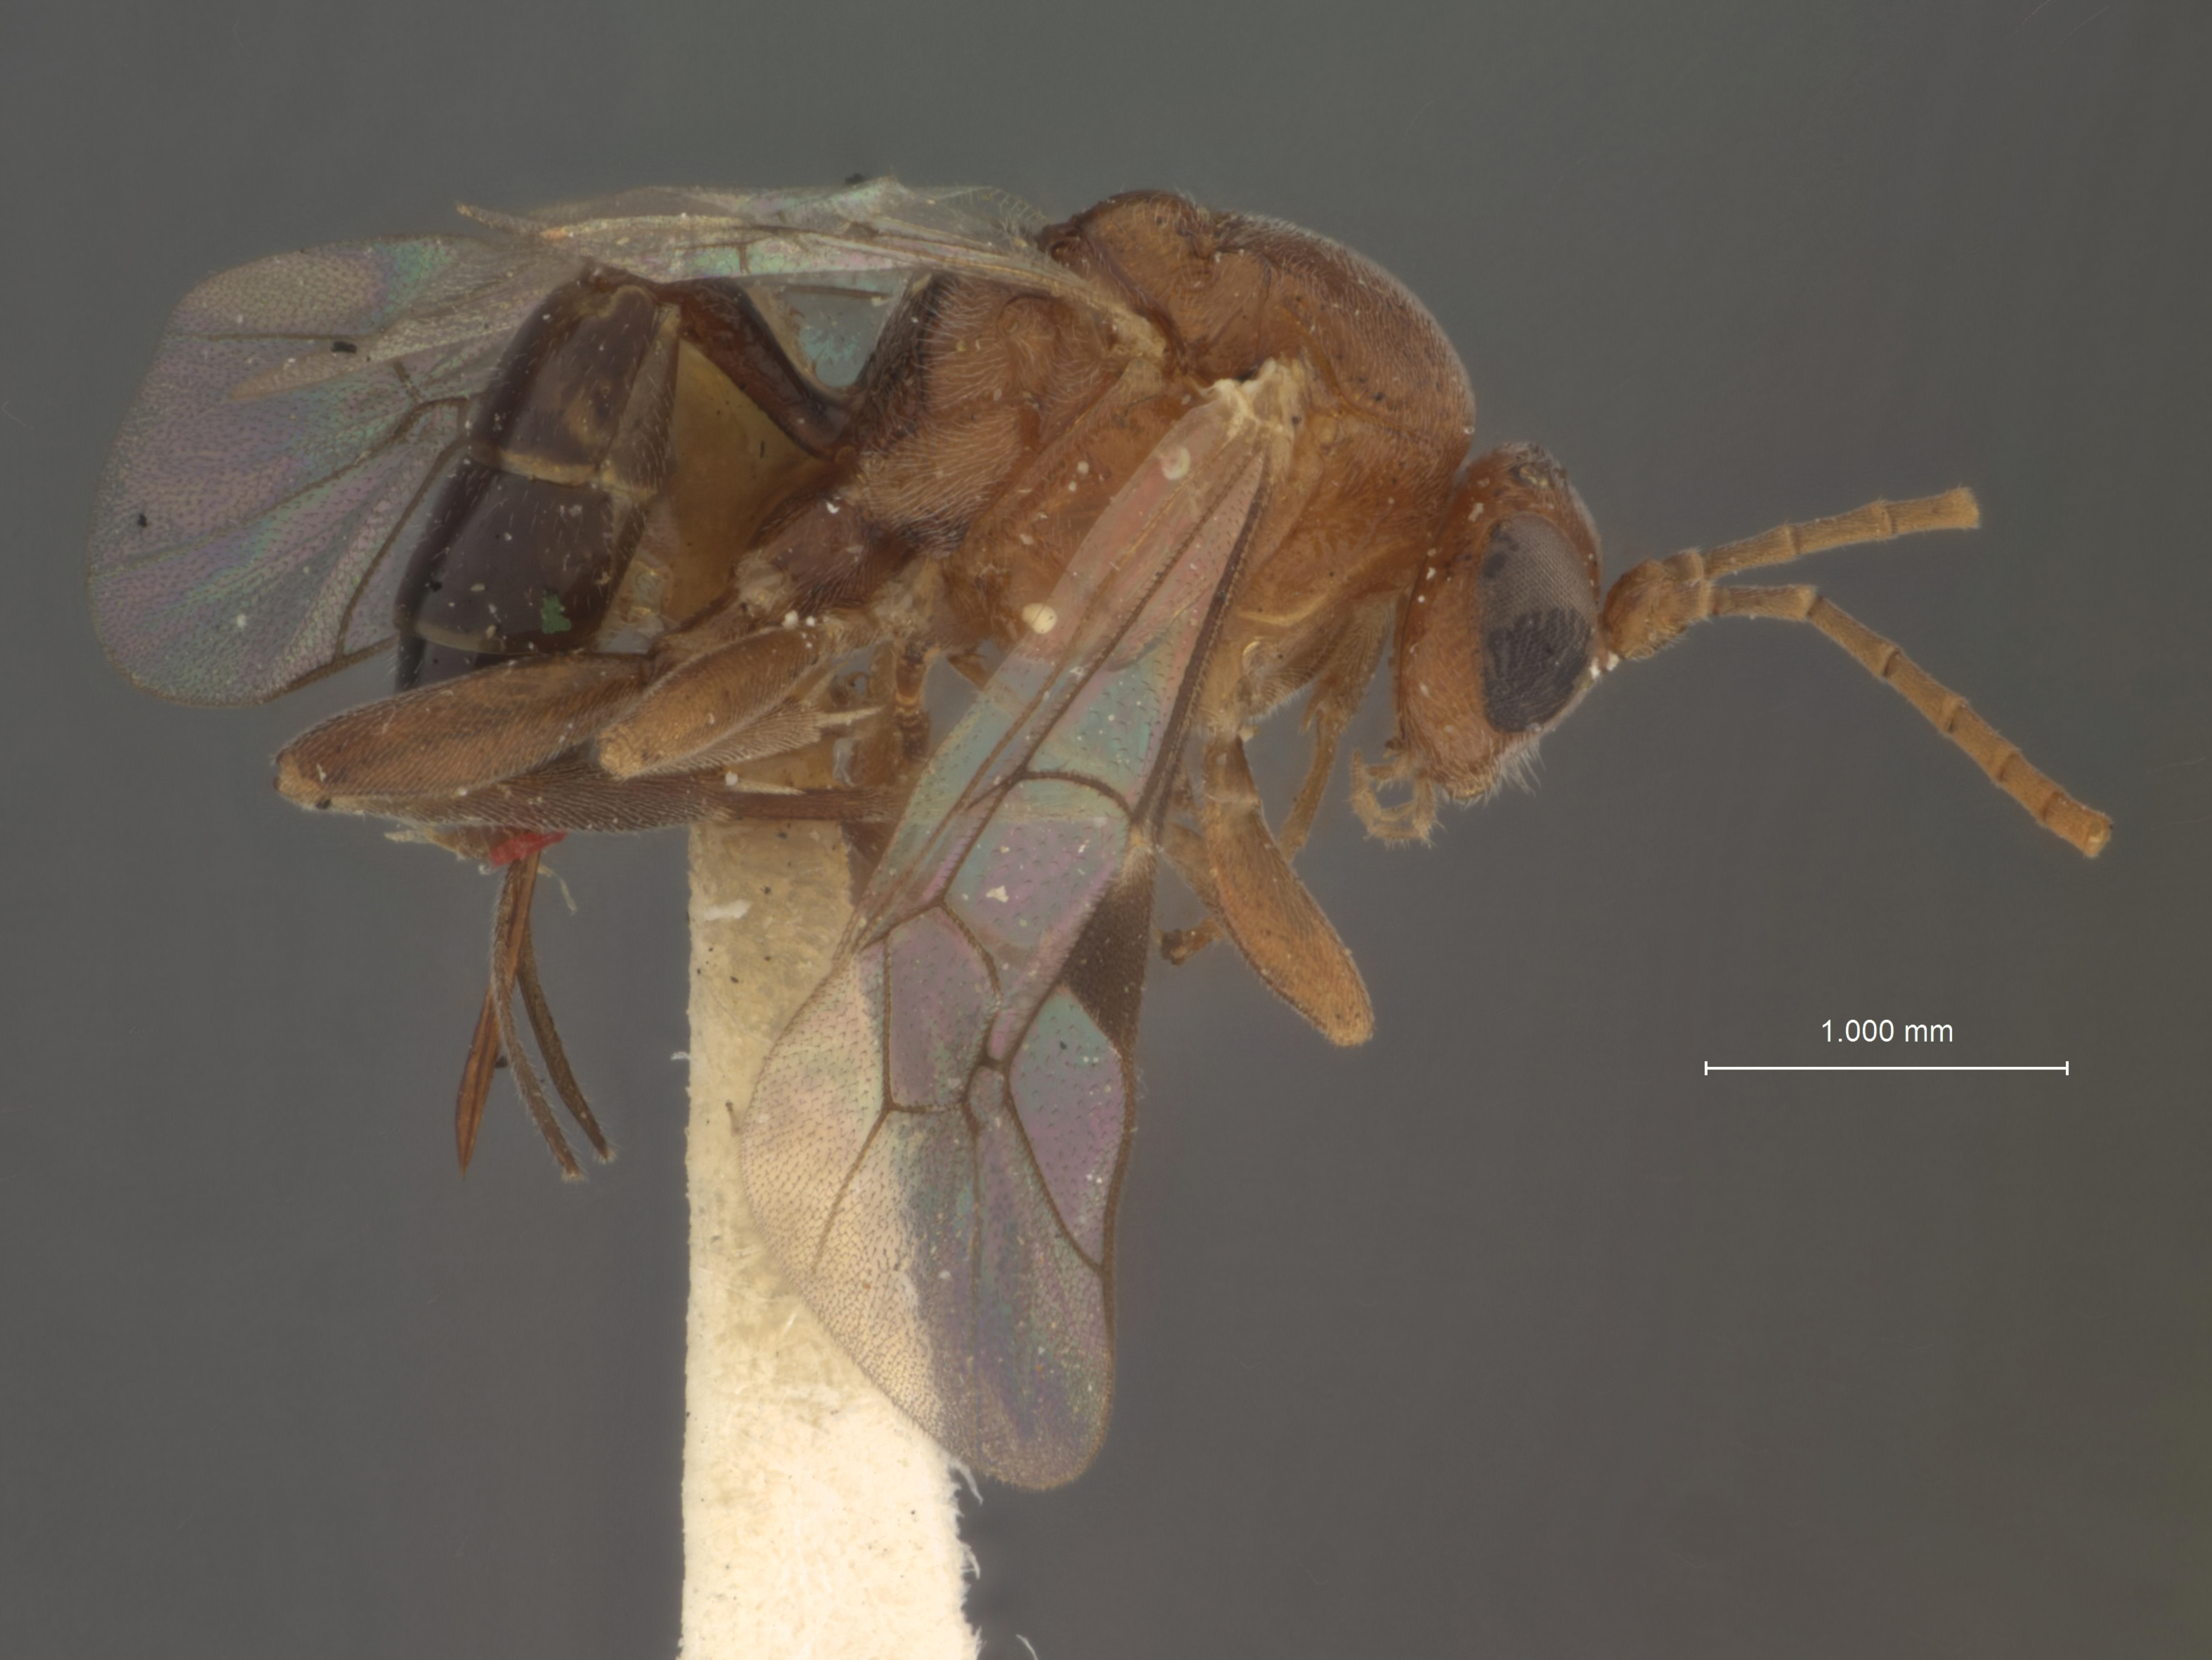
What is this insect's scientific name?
Chrysopoctonus bicolor
